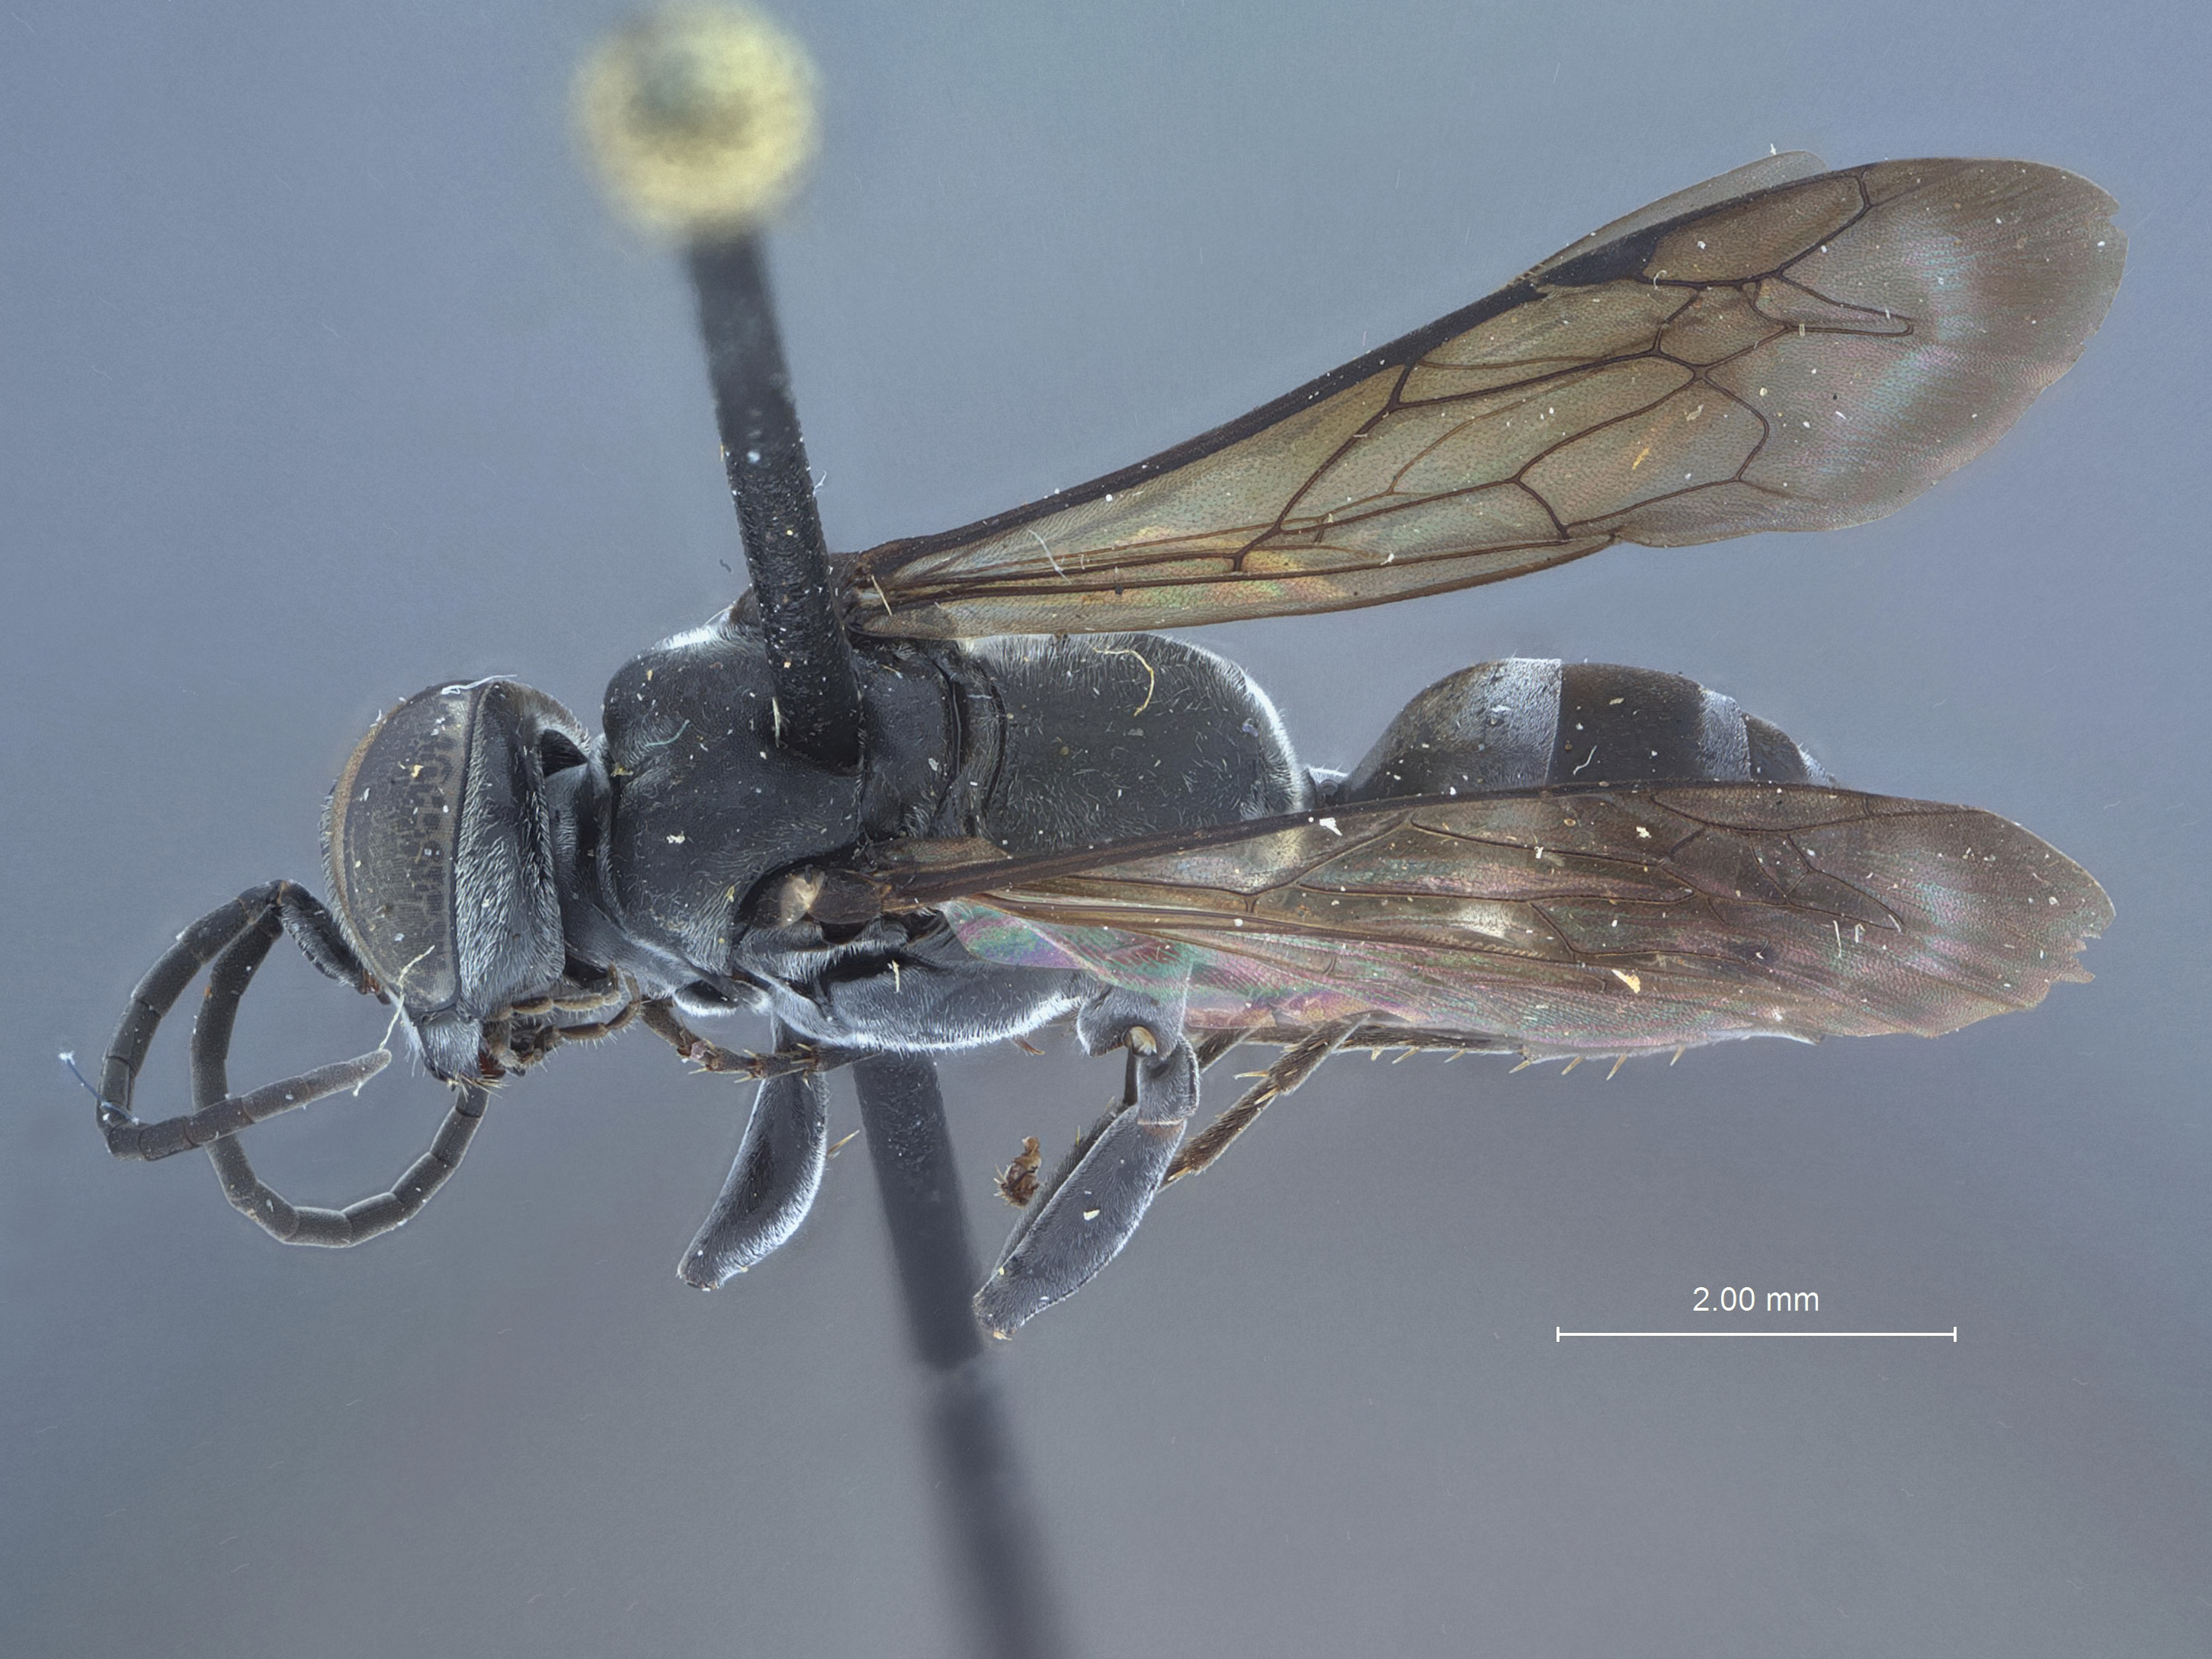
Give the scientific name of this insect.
Liris gryllicida
